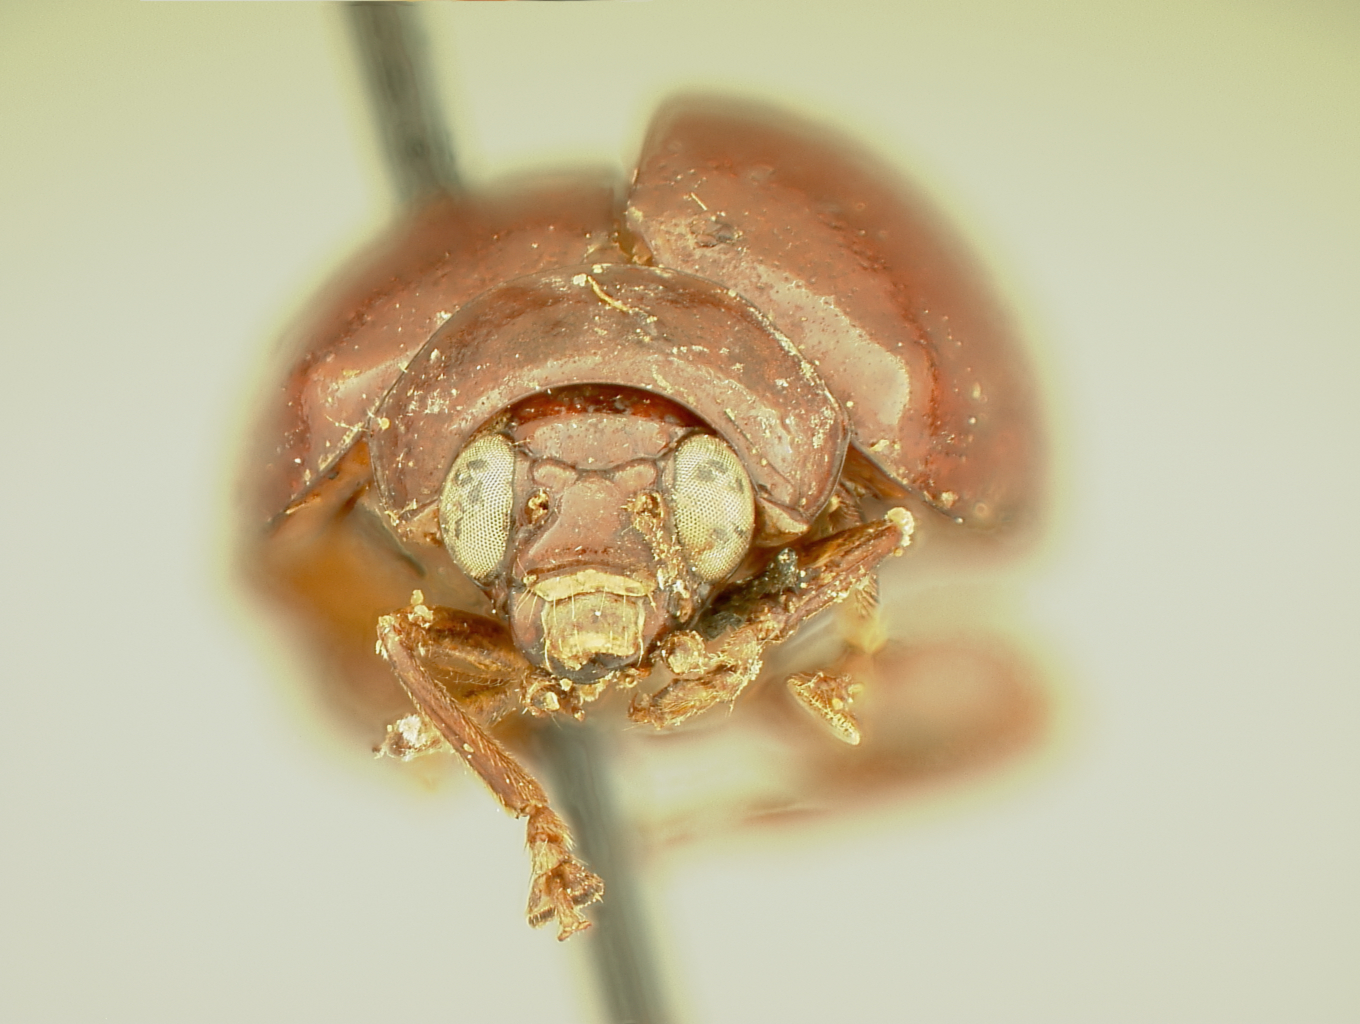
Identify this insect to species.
Acrocrypta fulva
